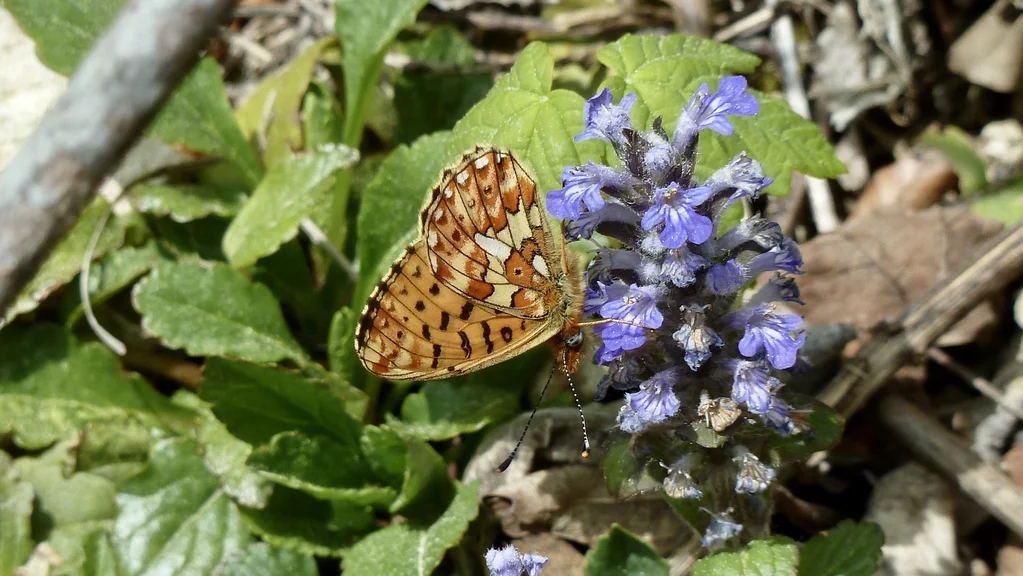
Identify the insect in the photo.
Boloria euphrosyne (also Clossiana euphrosyne)
